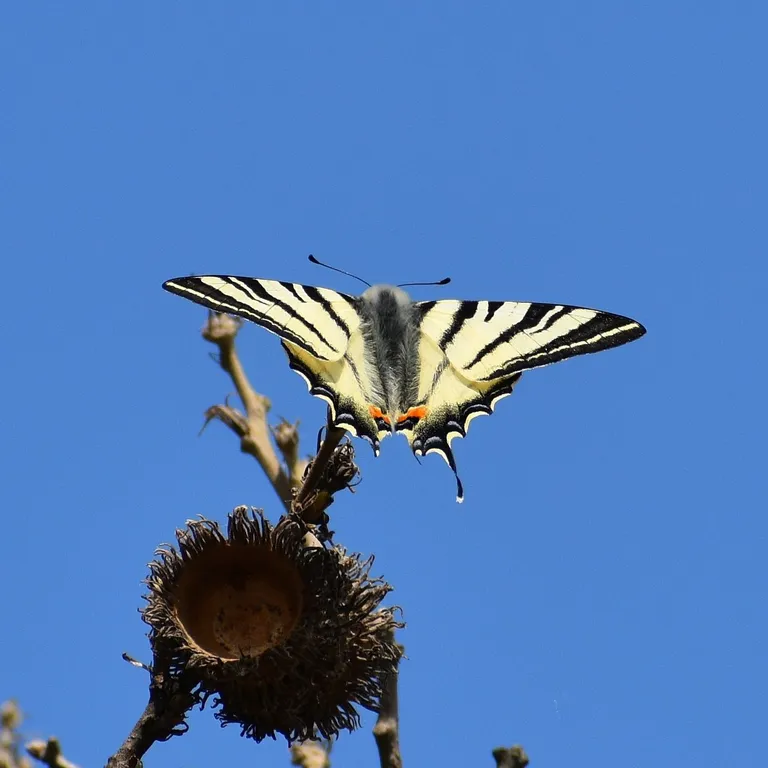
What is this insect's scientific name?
Iphiclides podalirius
